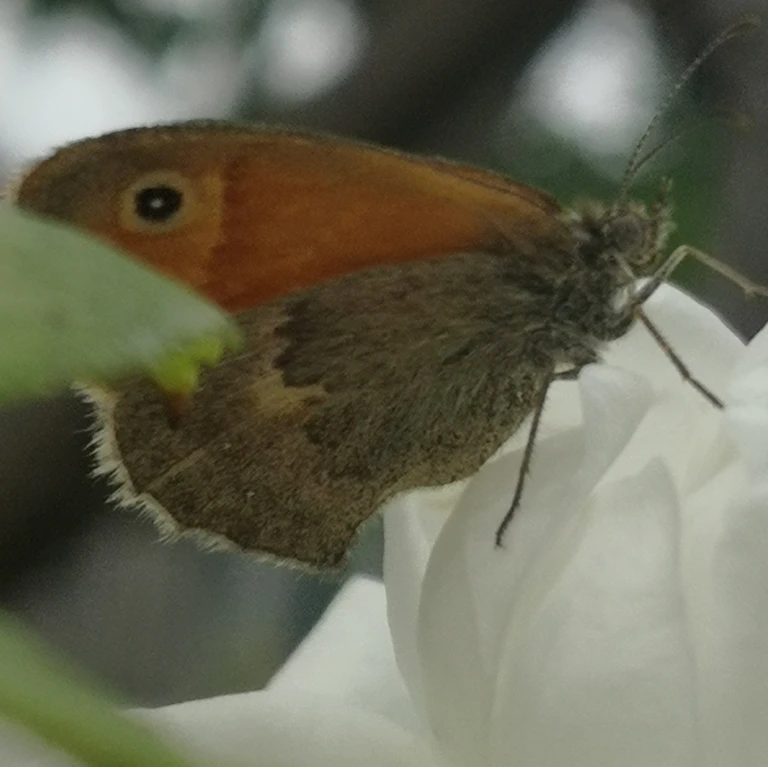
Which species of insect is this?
Coenonympha pamphilus
